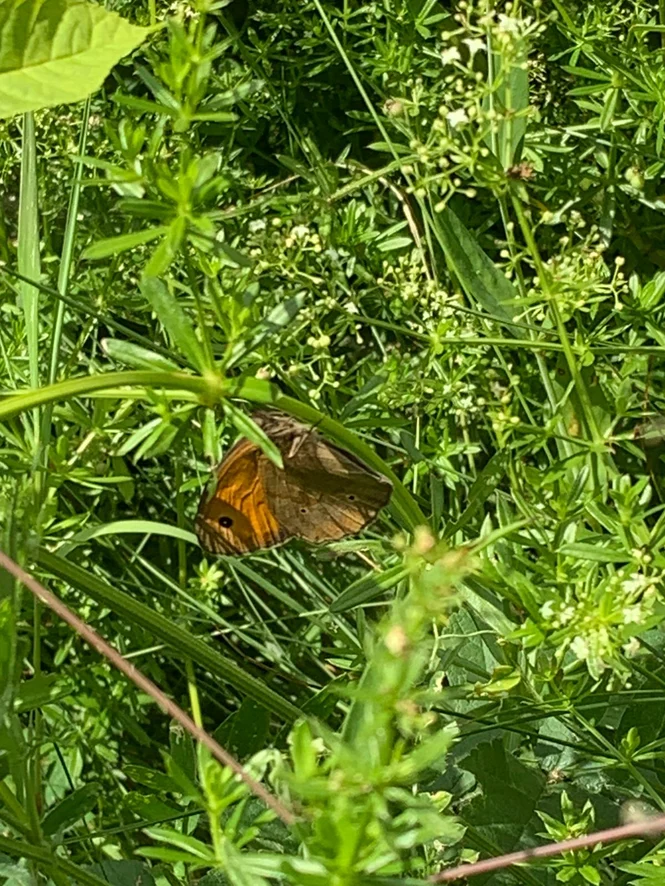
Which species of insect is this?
Maniola jurtina
